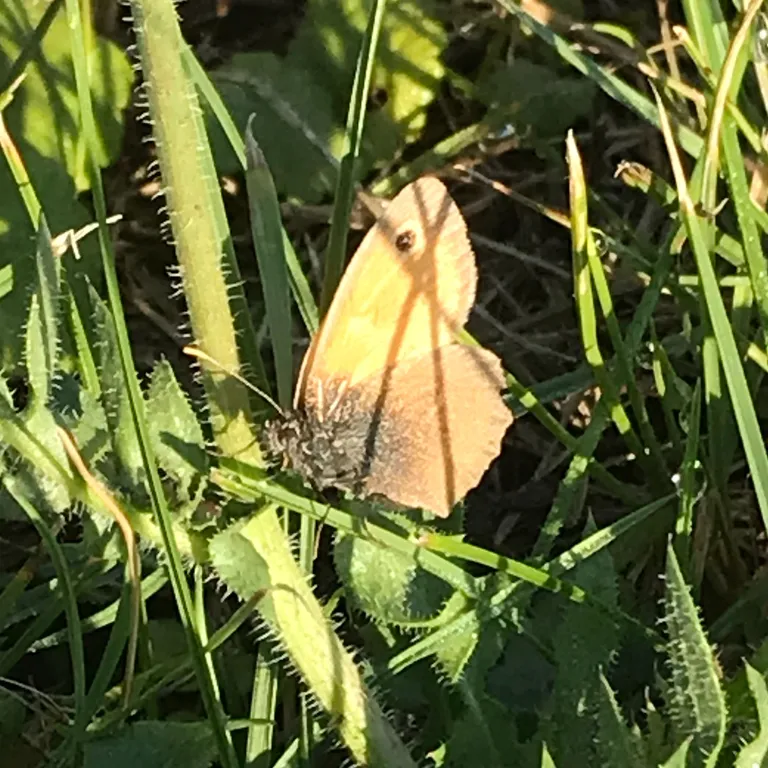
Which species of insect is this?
Coenonympha pamphilus
